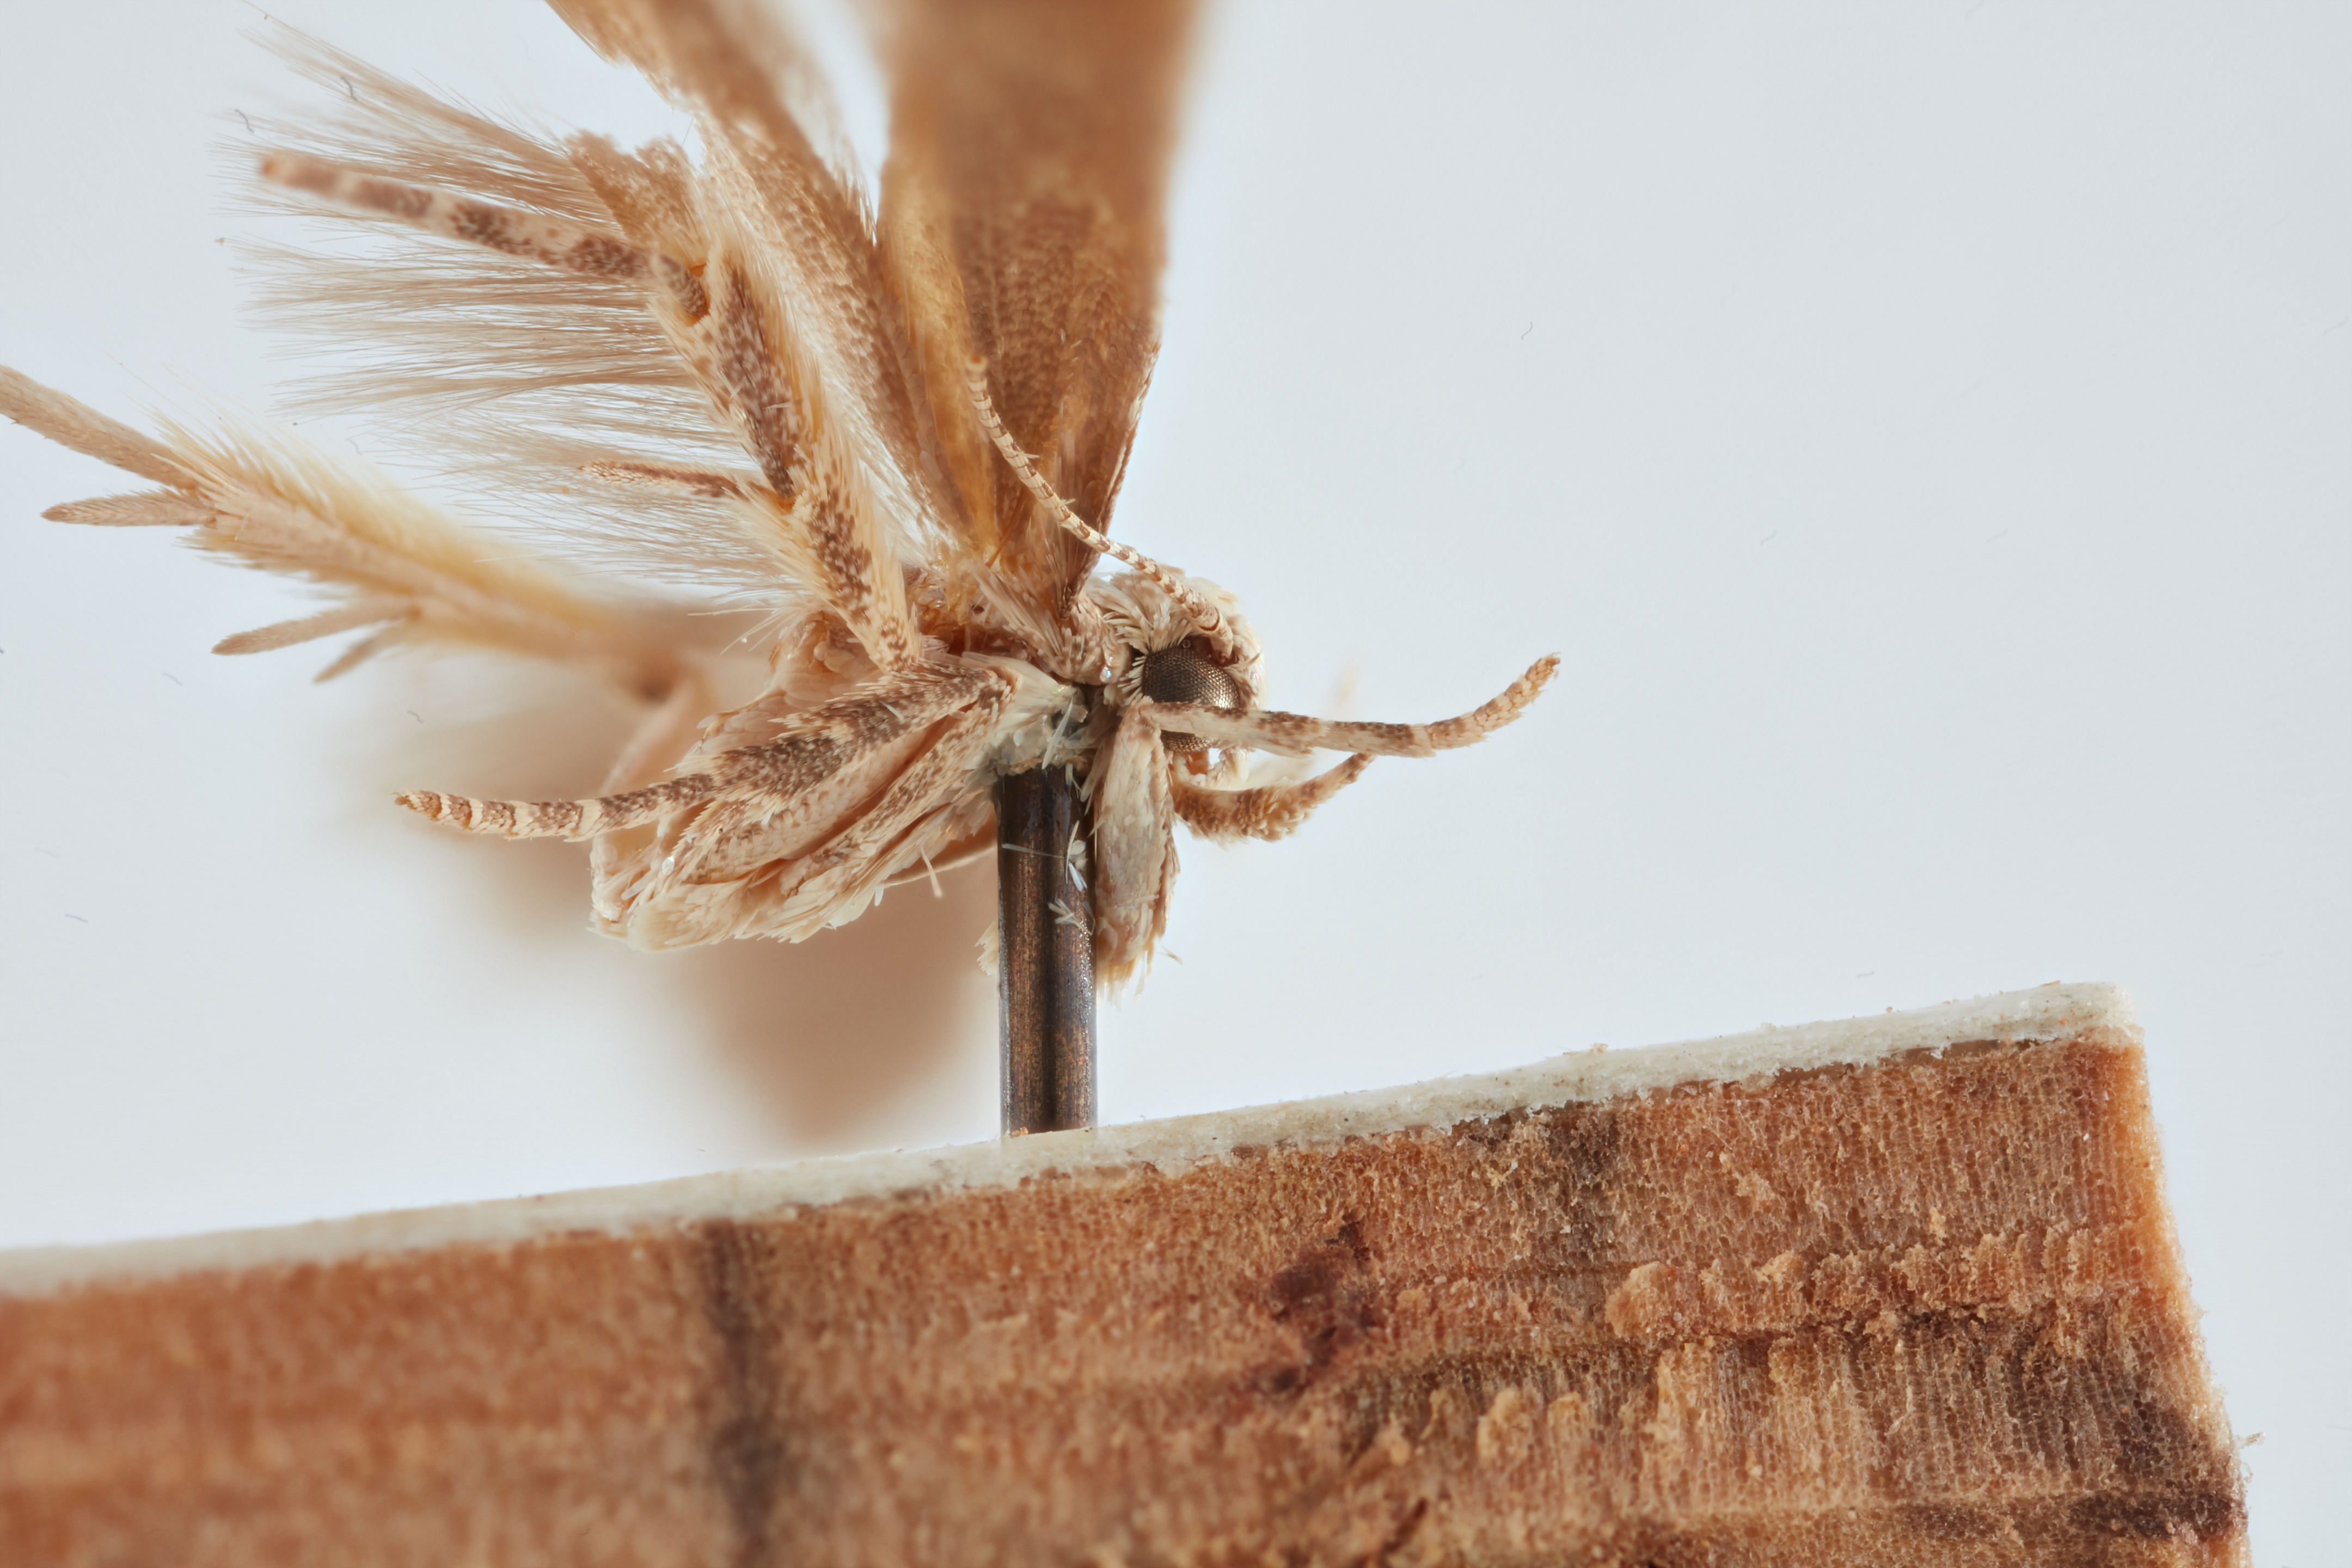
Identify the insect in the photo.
Keiferia lycopersicella
